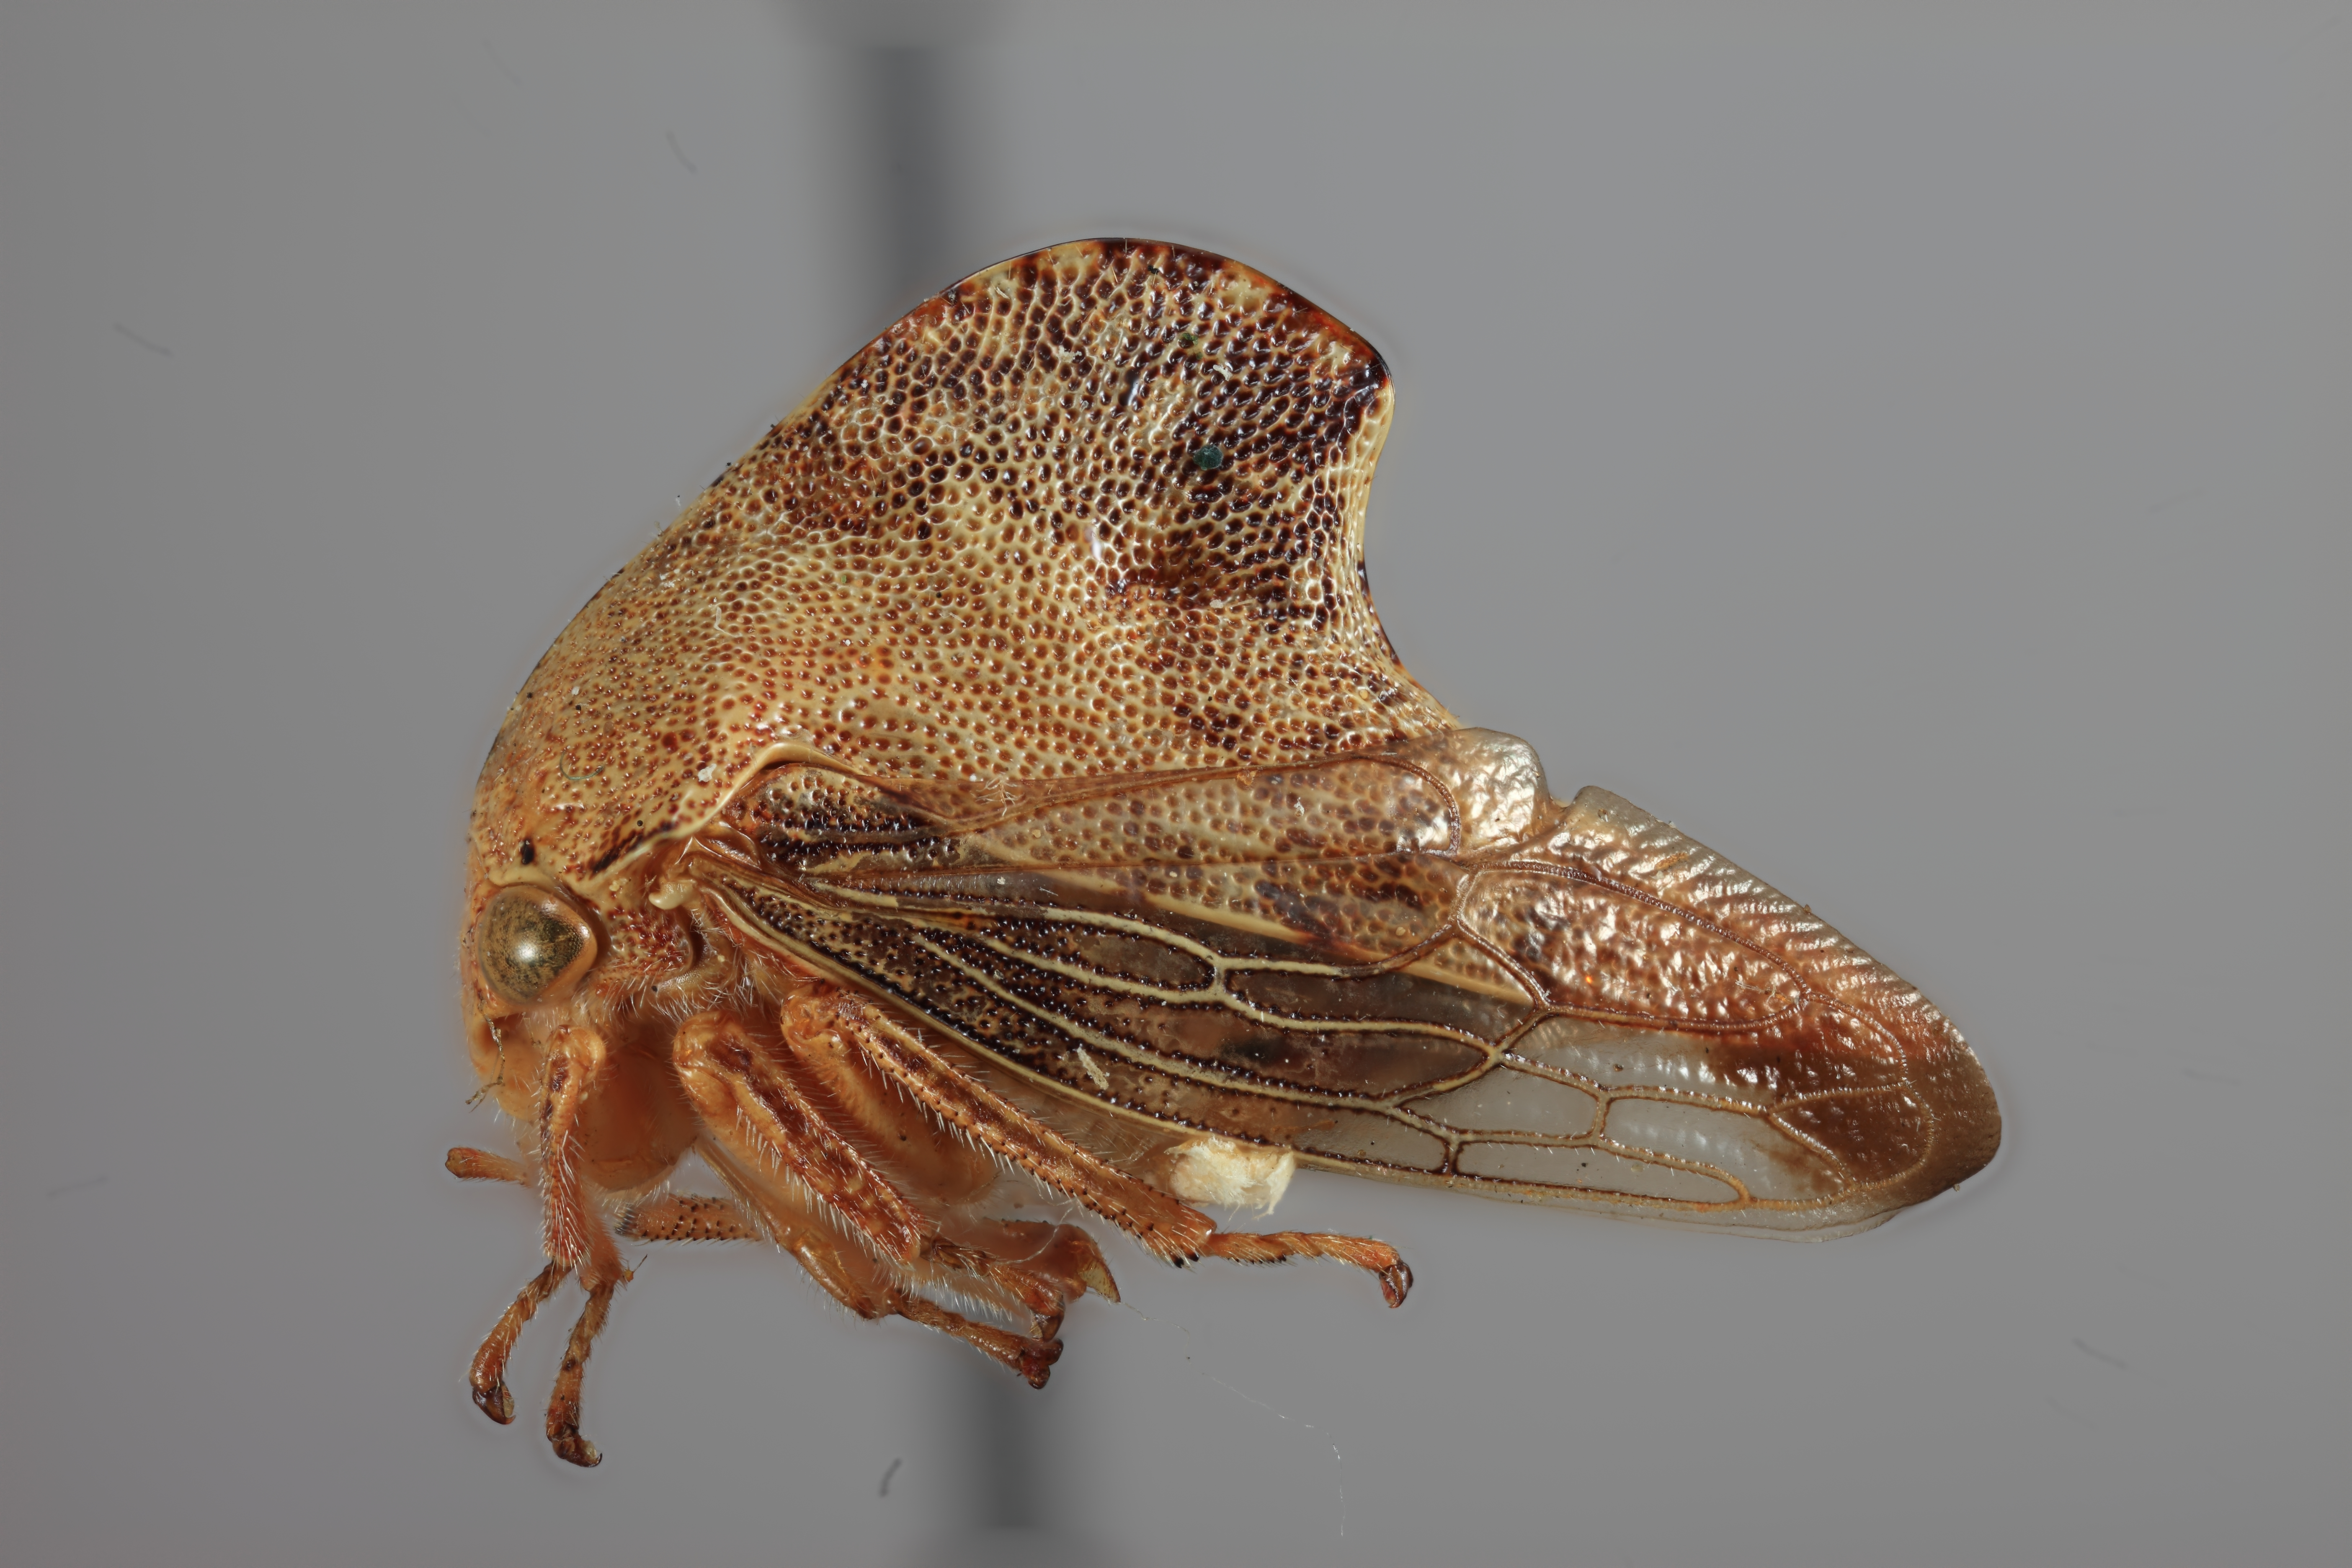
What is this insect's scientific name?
Telamona vestita
